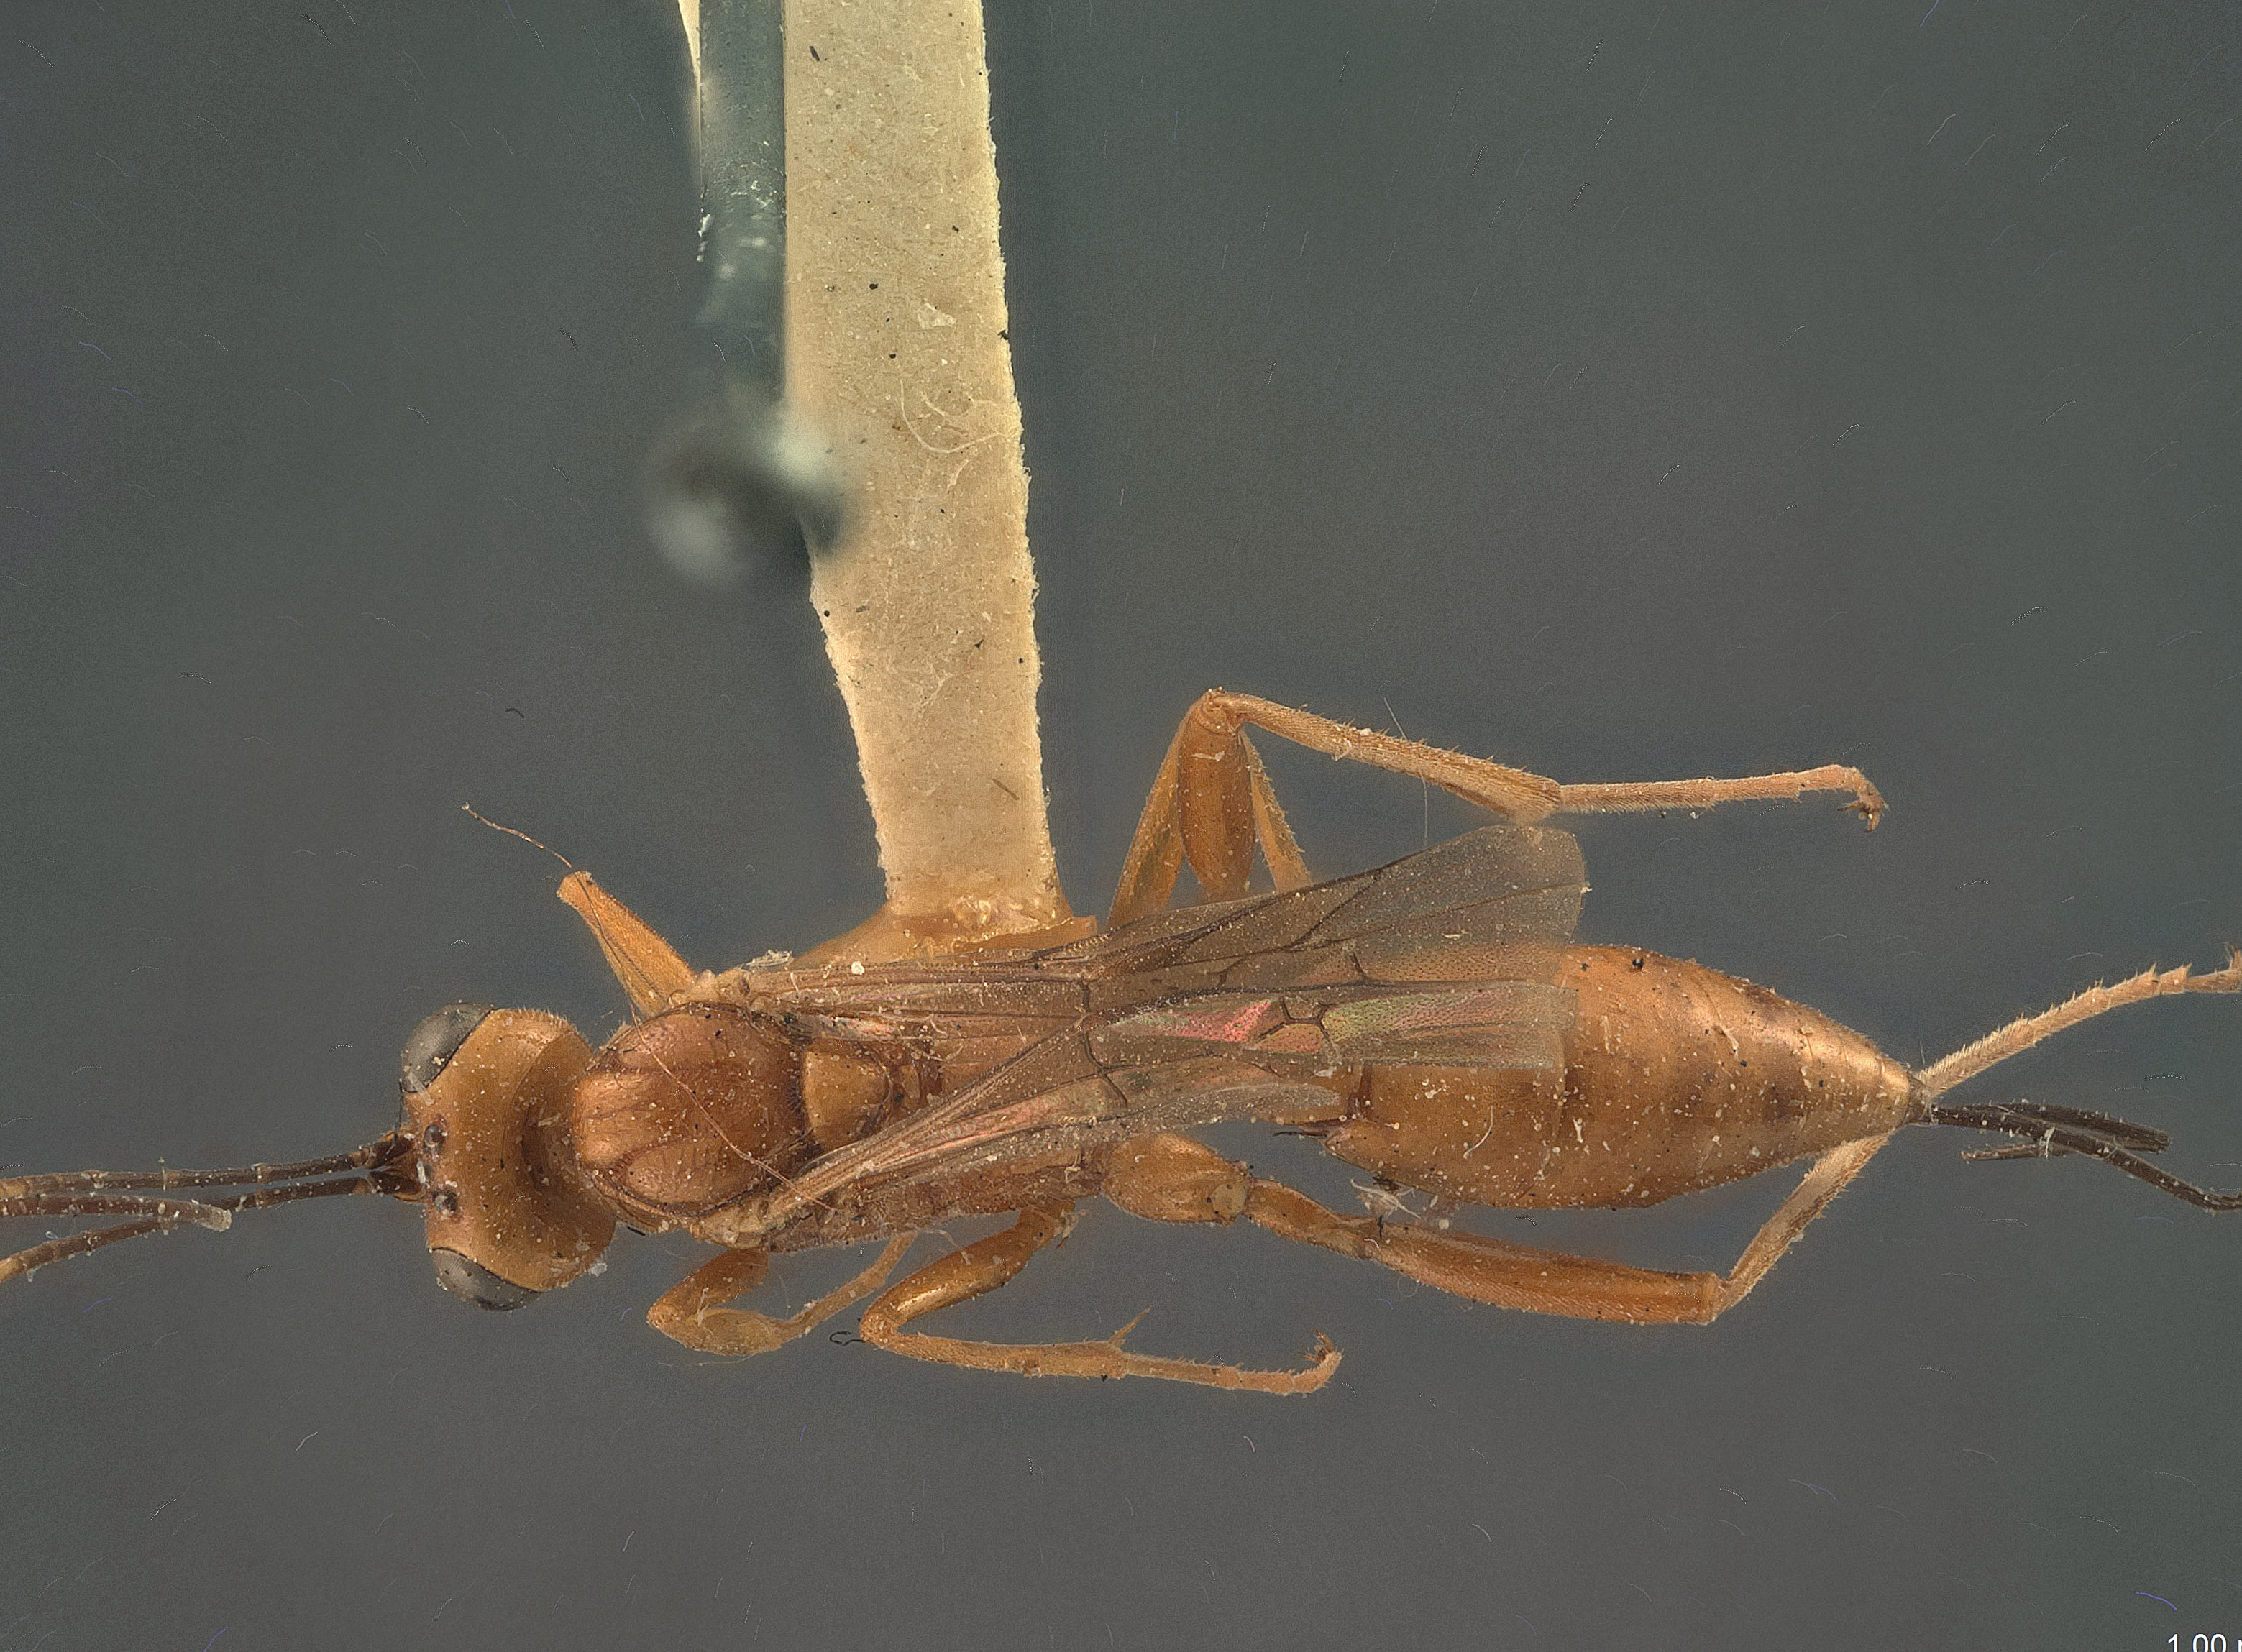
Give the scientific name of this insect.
Cryptus minimus
